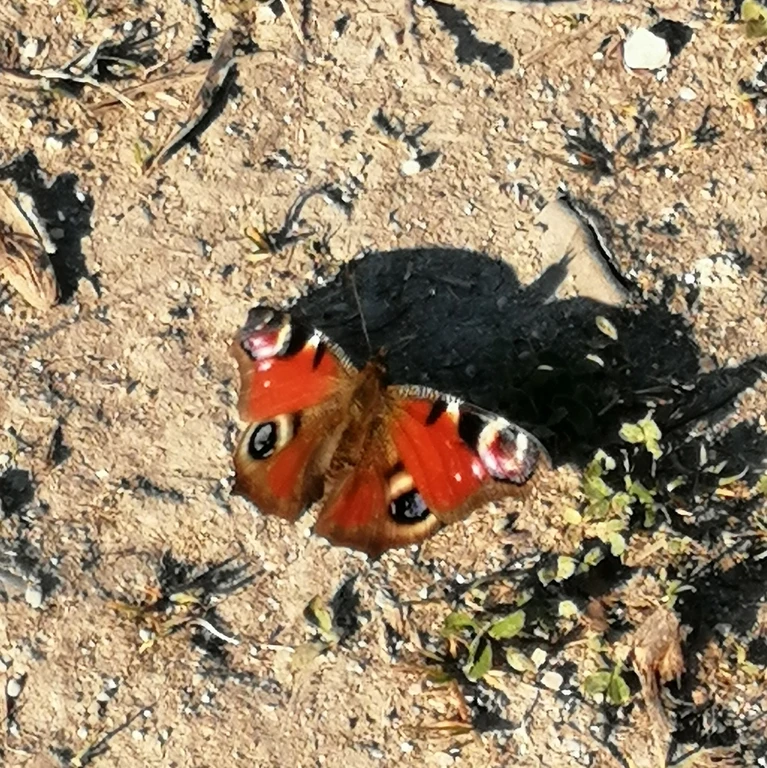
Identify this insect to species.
Aglais io
